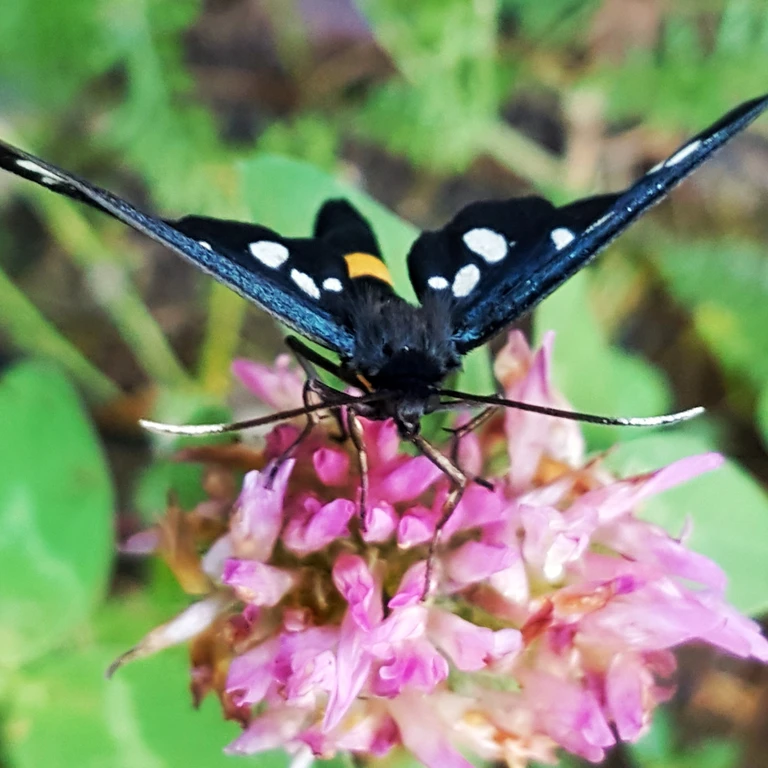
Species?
Amata phegea
